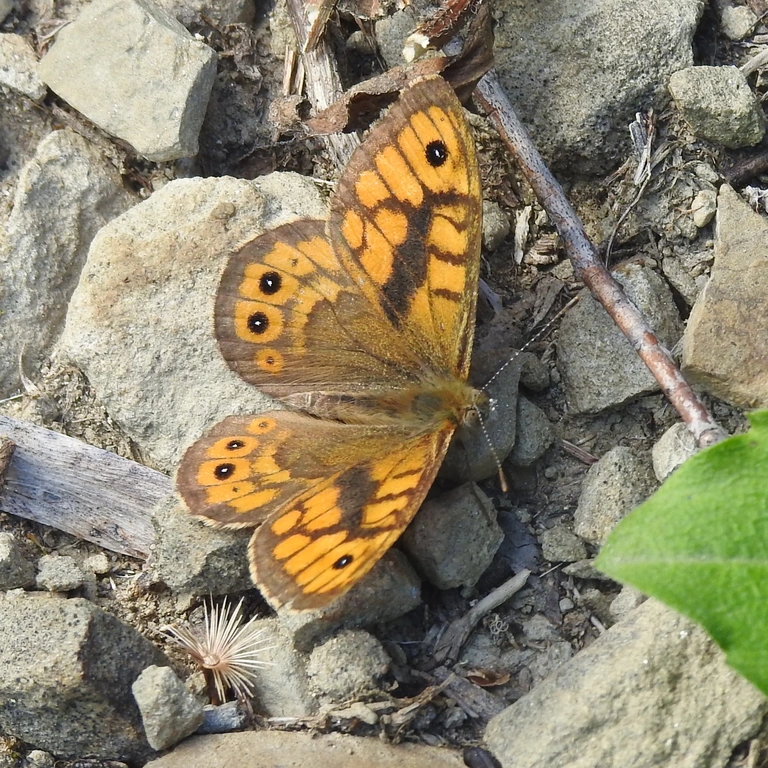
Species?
Lasiommata megera (also Pararge megera)
